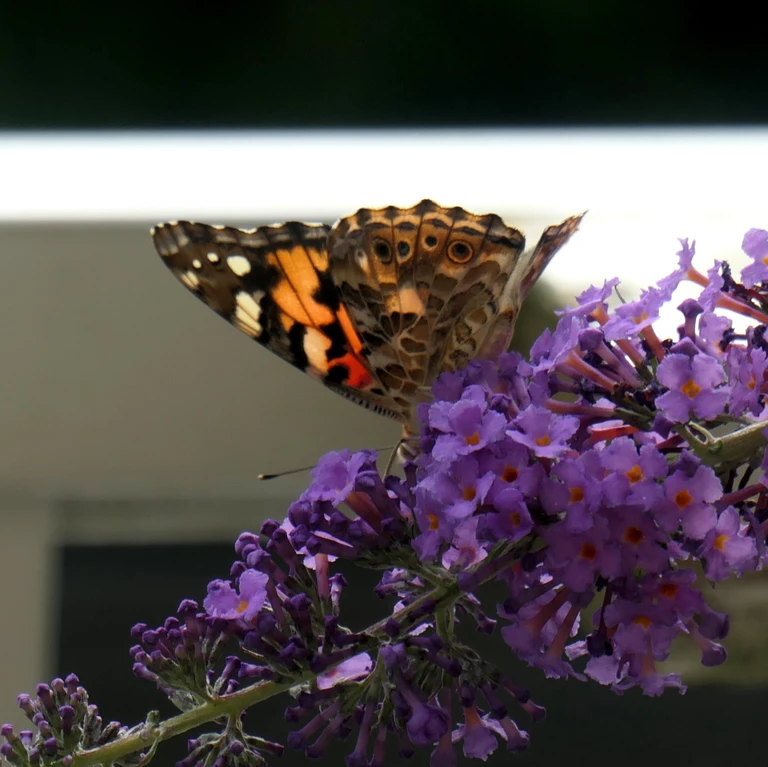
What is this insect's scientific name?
Vanessa cardui
